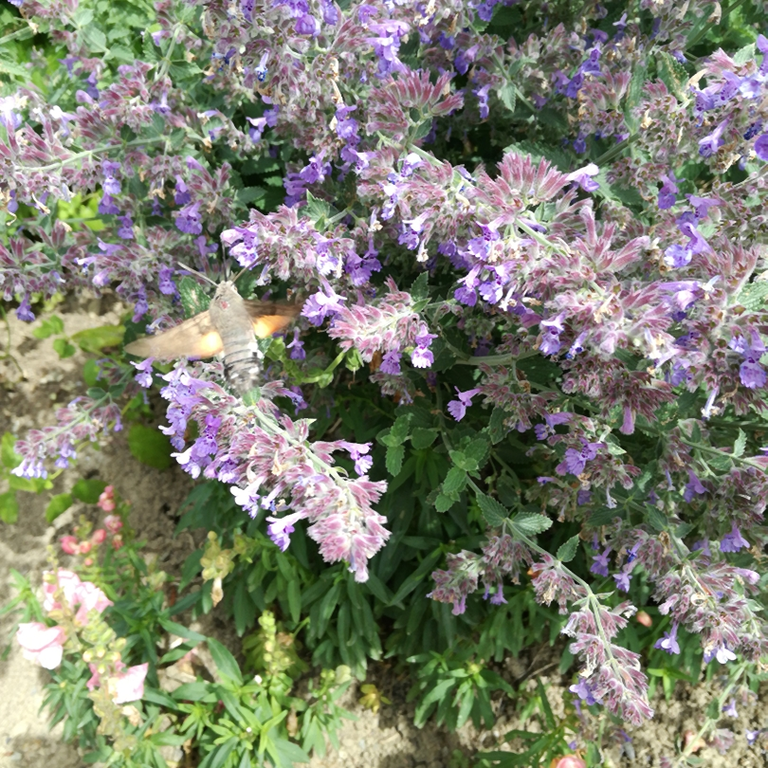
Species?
Macroglossum stellatarum
